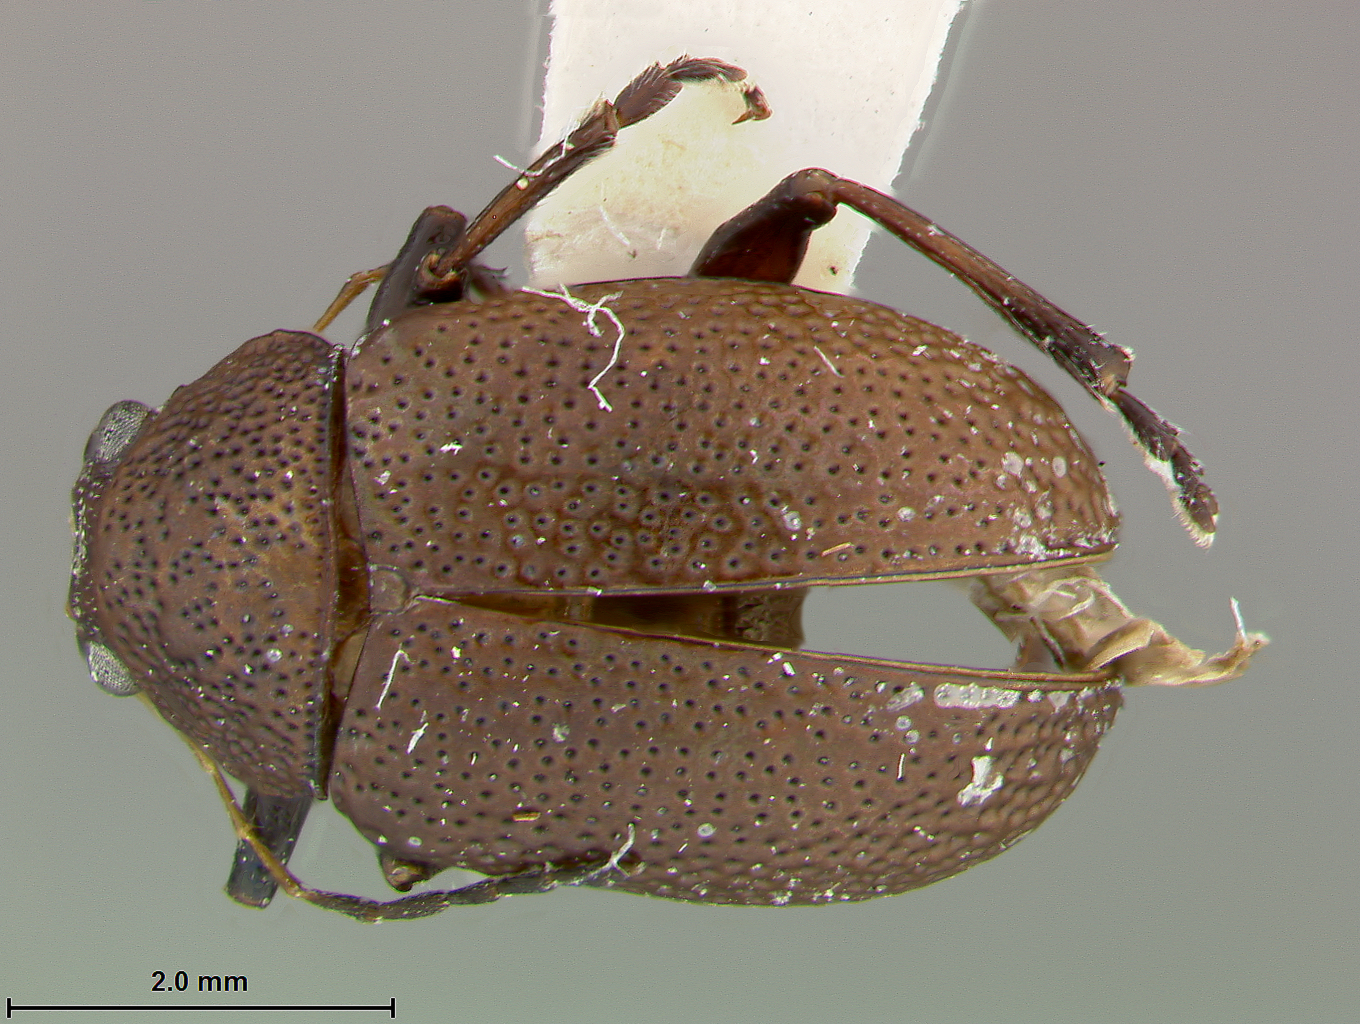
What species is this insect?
Colaspis brownvillensis
